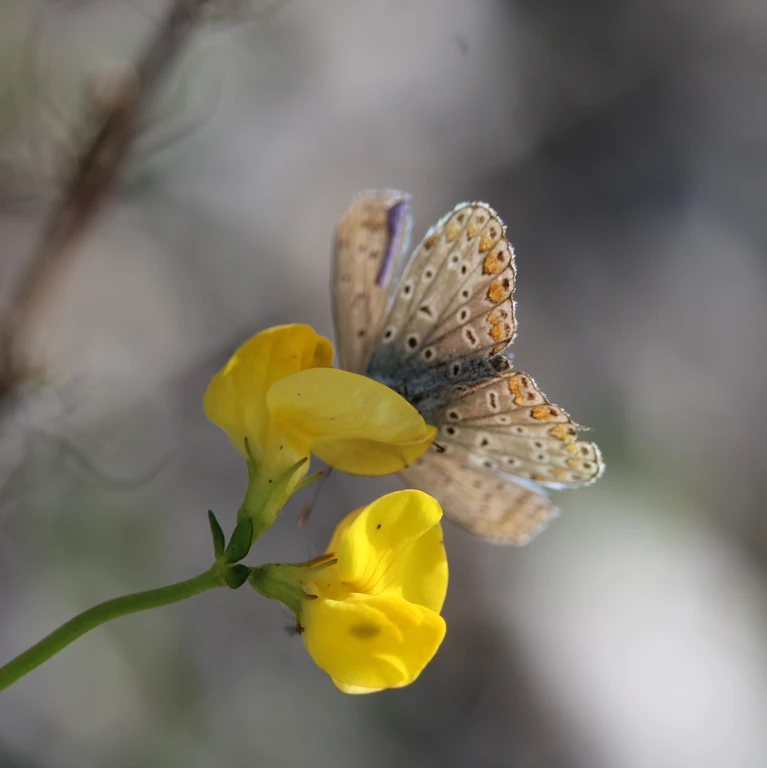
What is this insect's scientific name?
Polyommatus icarus
